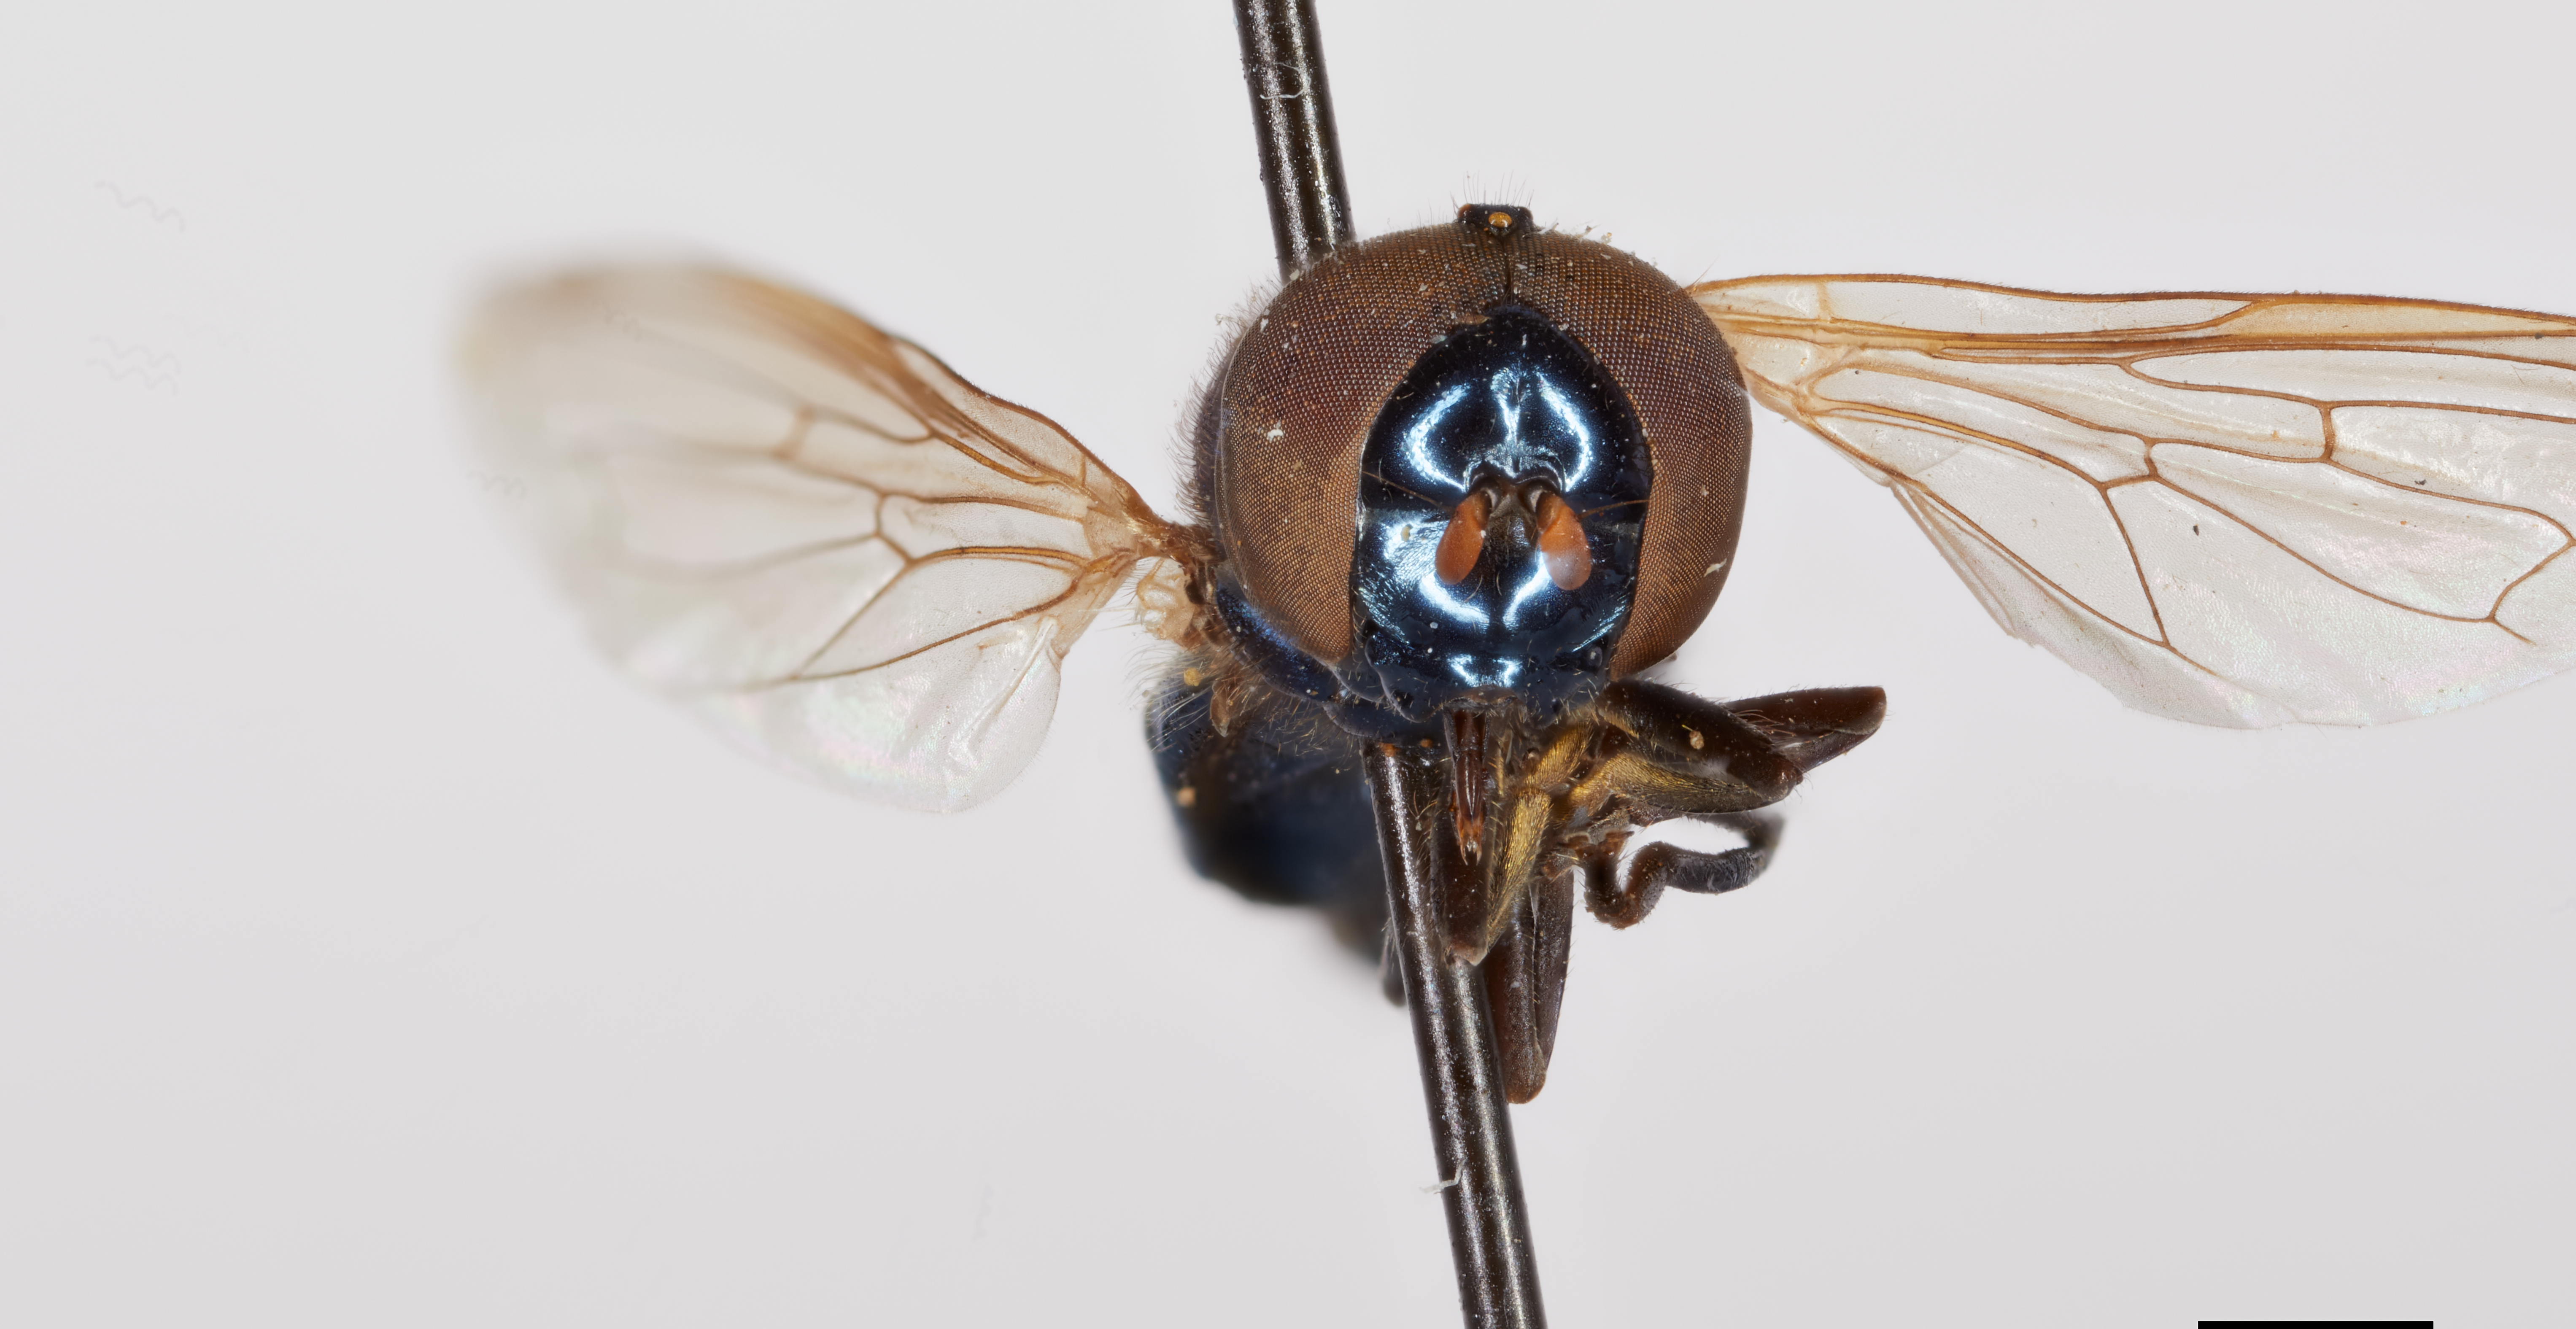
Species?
Chrysogaster greenei
